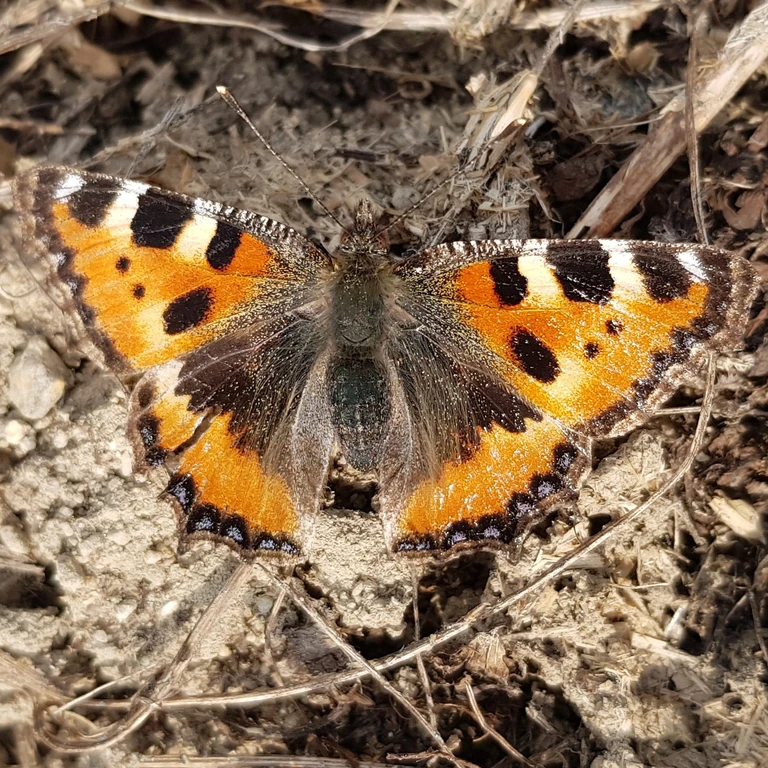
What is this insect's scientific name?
Aglais urticae
